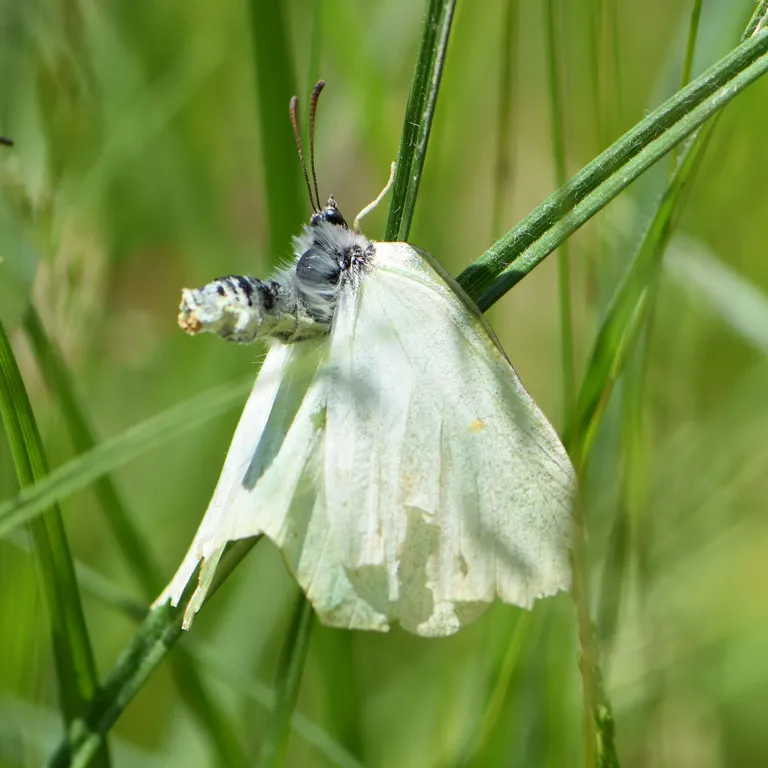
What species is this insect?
Gonepteryx rhamni
